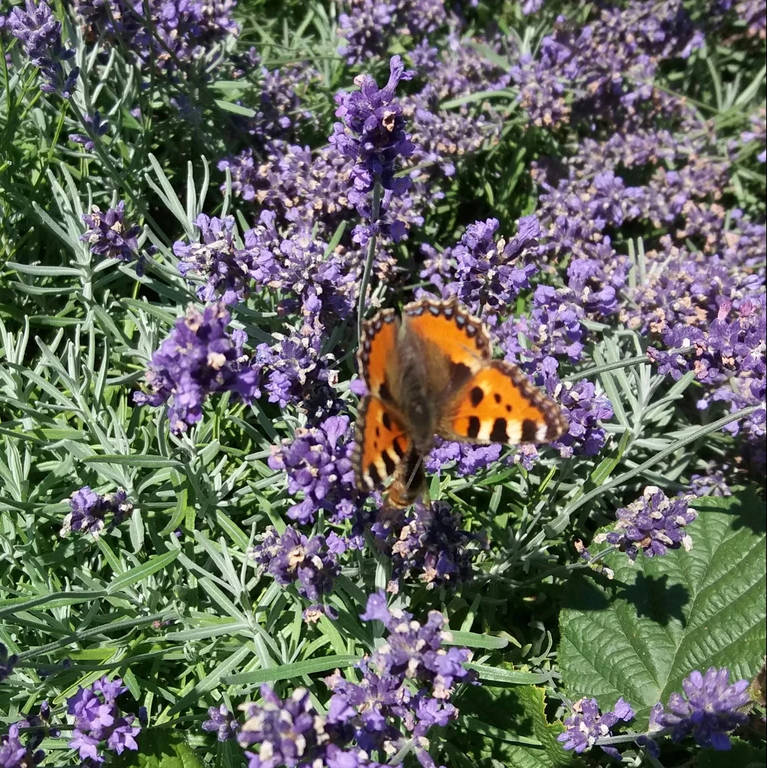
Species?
Aglais urticae
